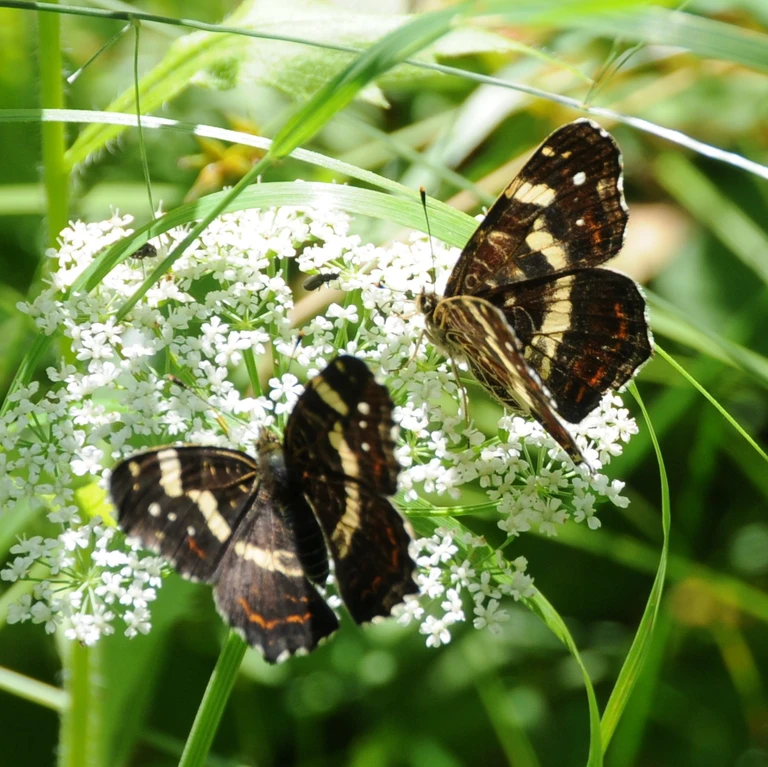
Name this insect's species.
Araschnia levana
